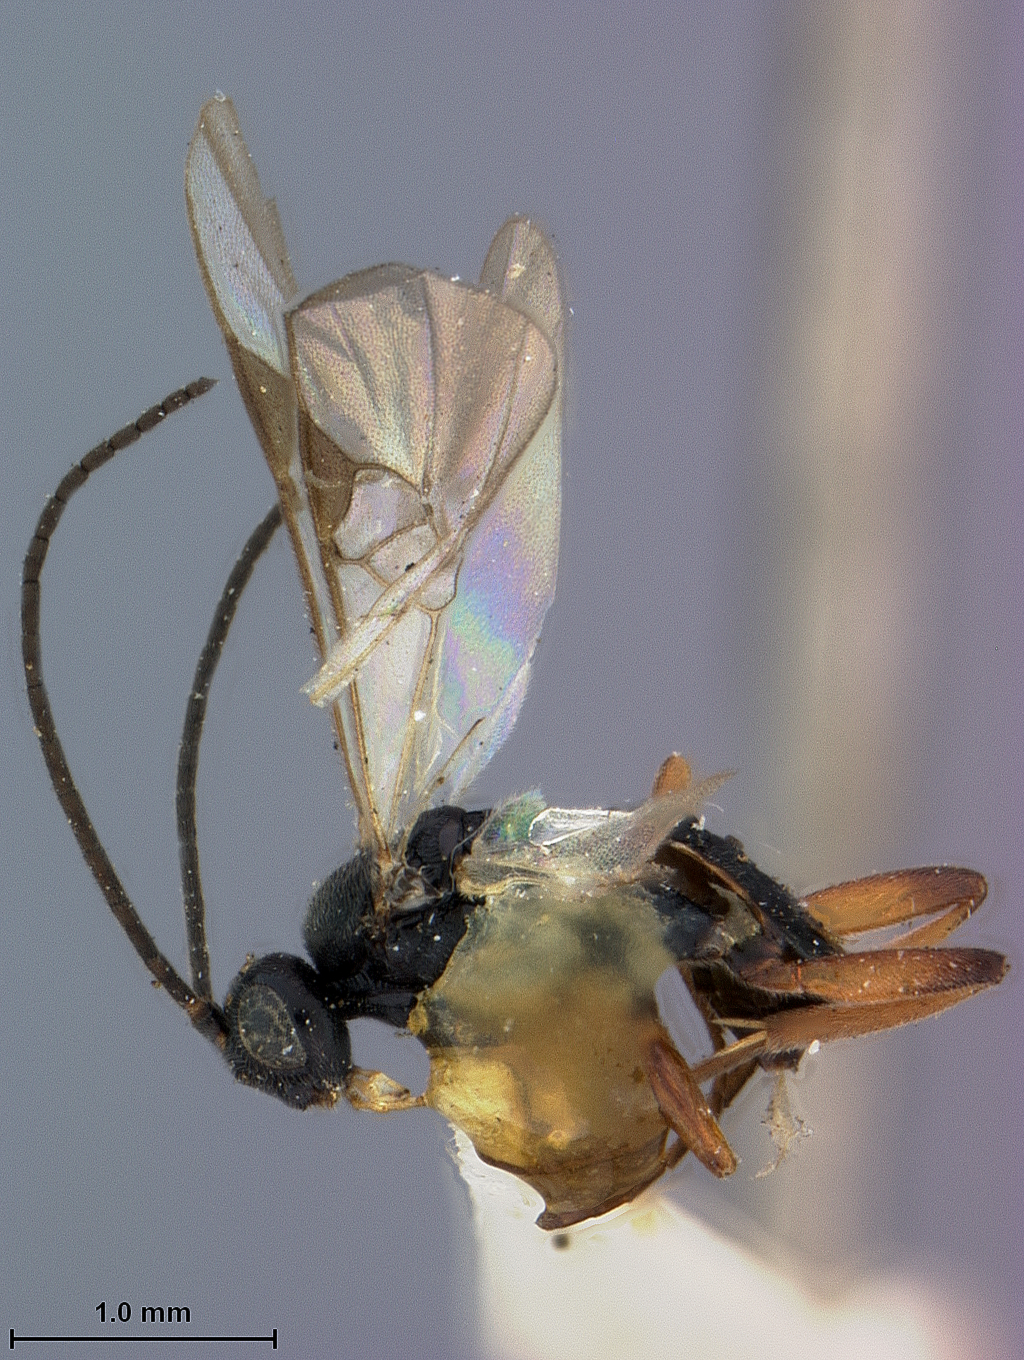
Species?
Apanteles yakutatensis
